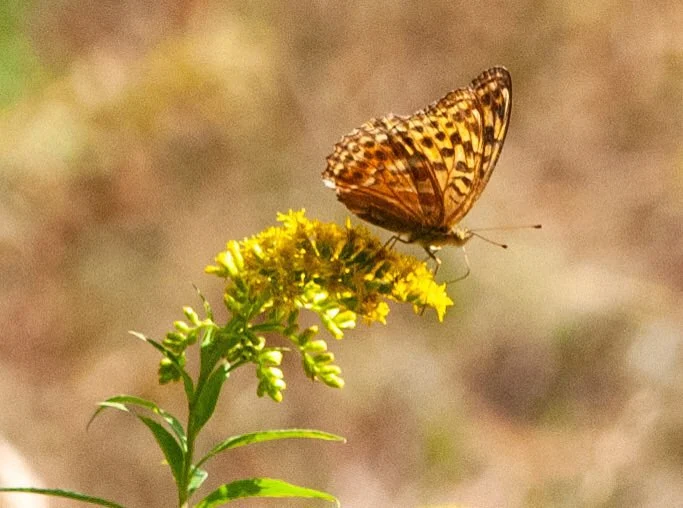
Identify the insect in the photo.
Argynnis paphia
